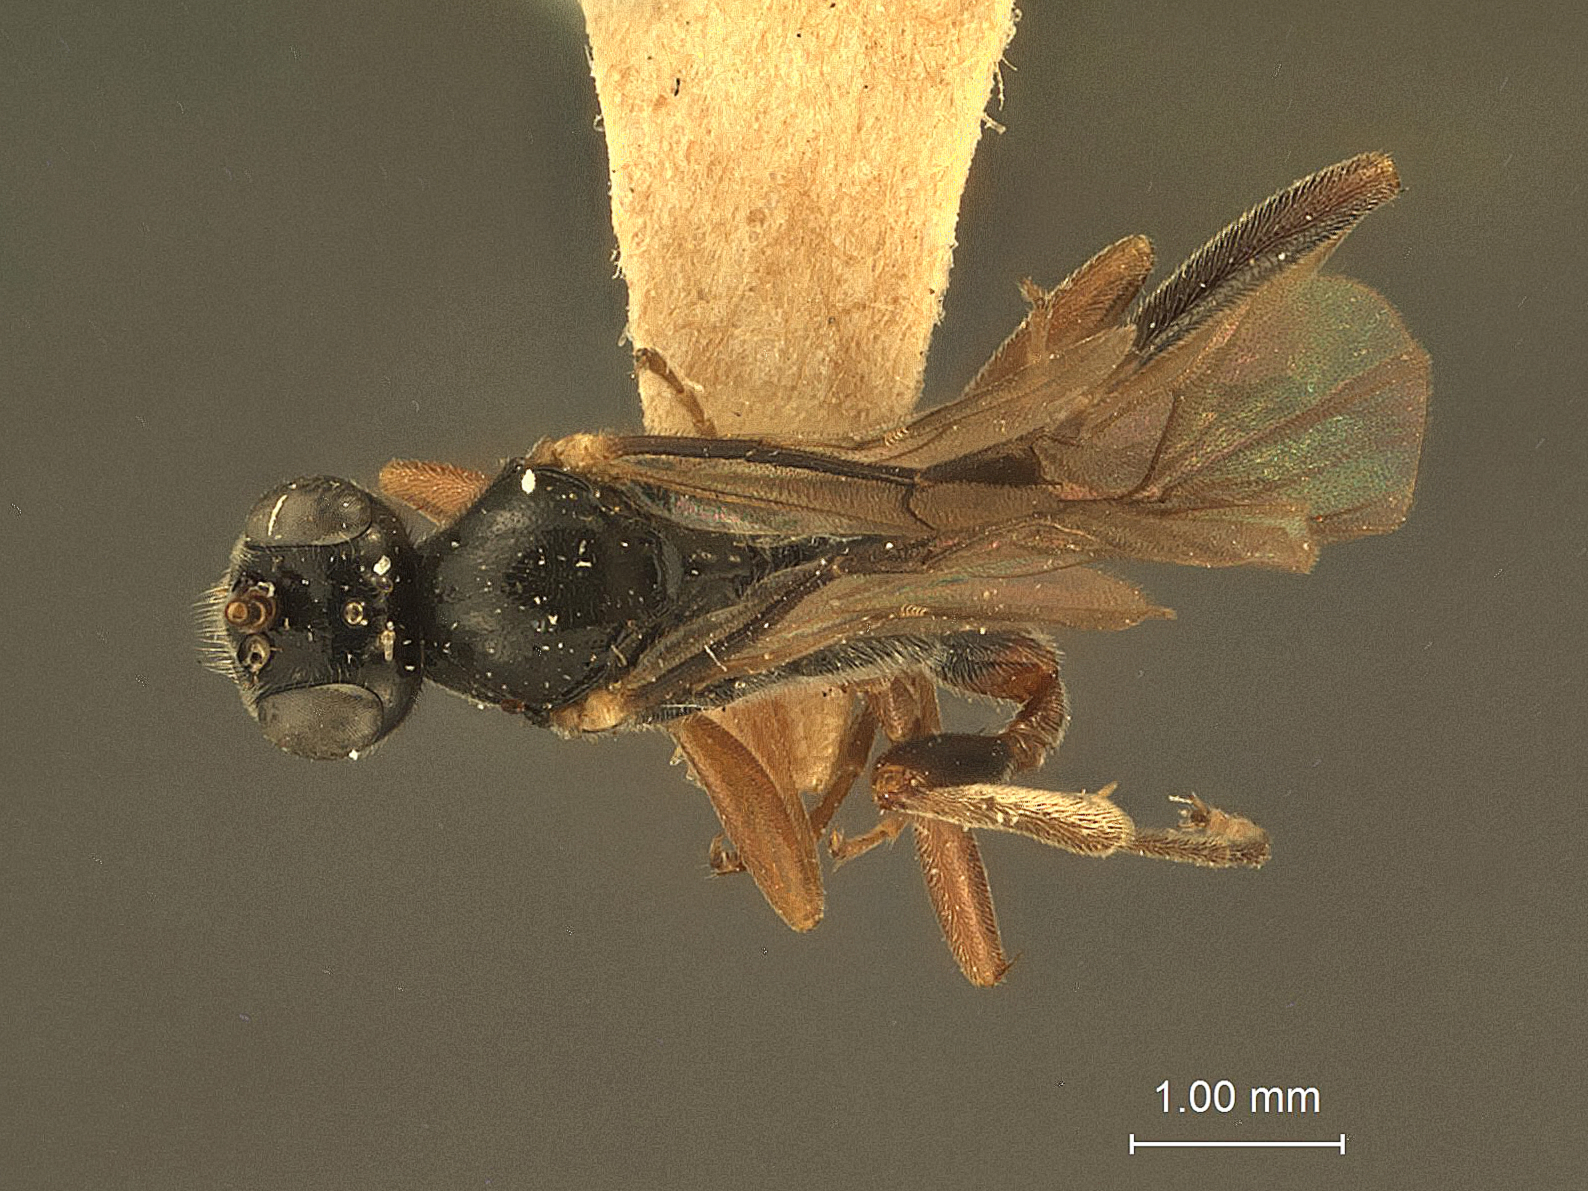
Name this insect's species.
Atractodes grandis
